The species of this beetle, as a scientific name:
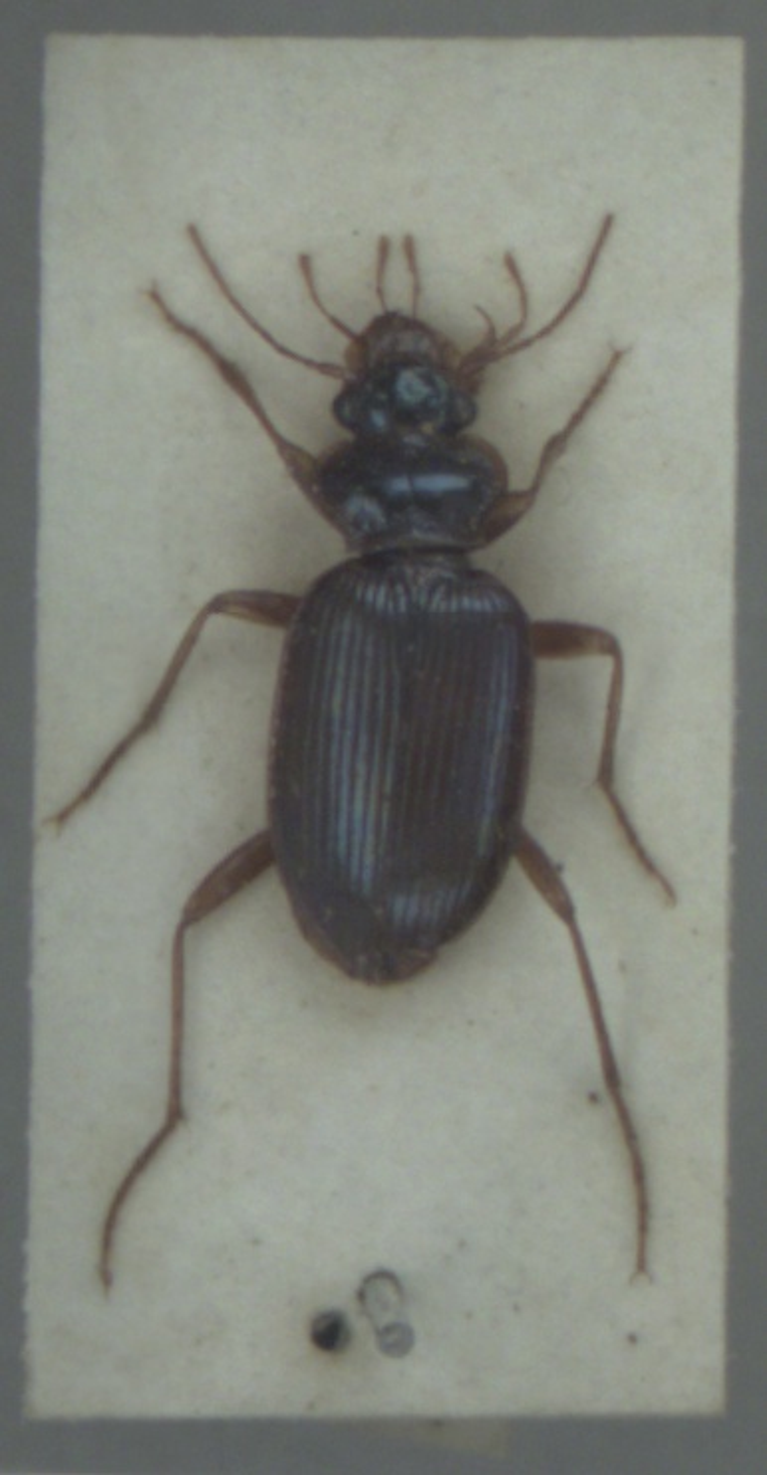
Leistus spinibarbis
